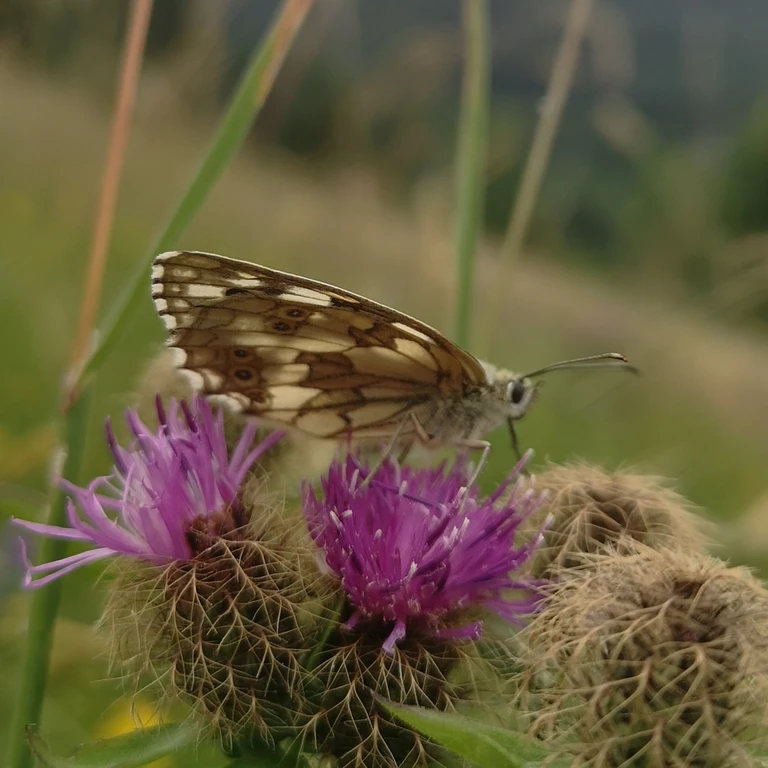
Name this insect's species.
Melanargia galathea
